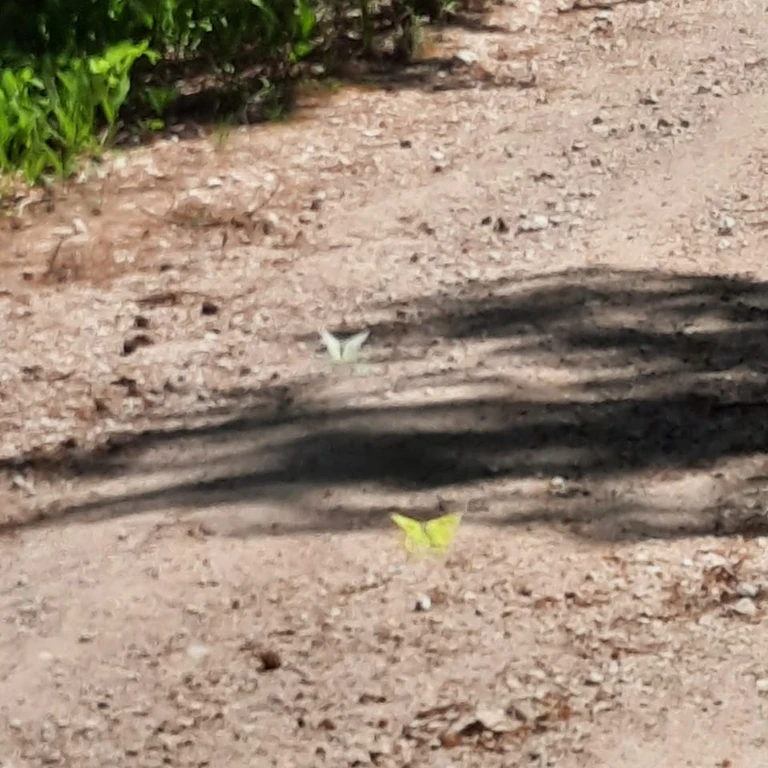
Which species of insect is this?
Gonepteryx rhamni
